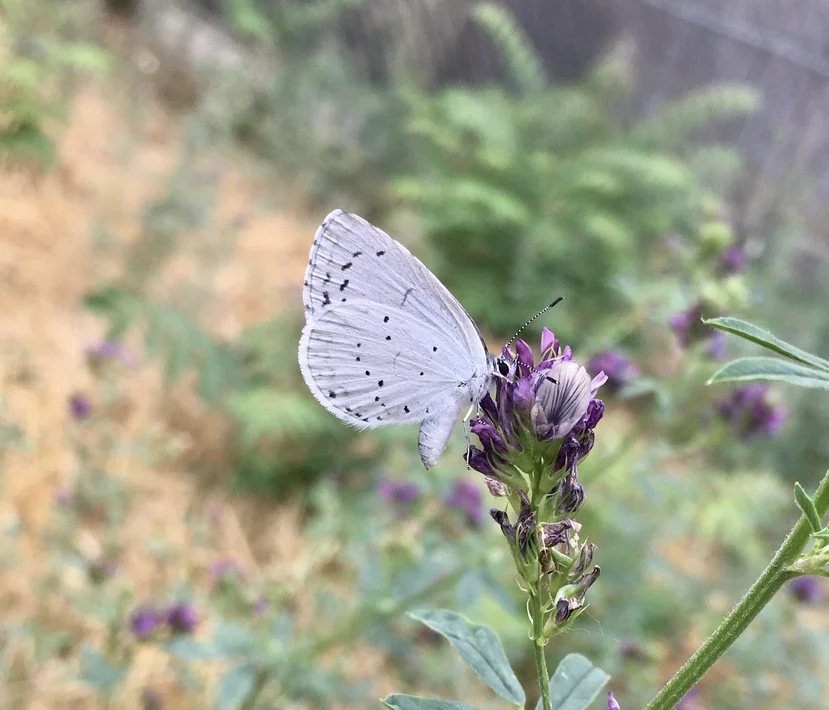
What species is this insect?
Celastrina argiolus
